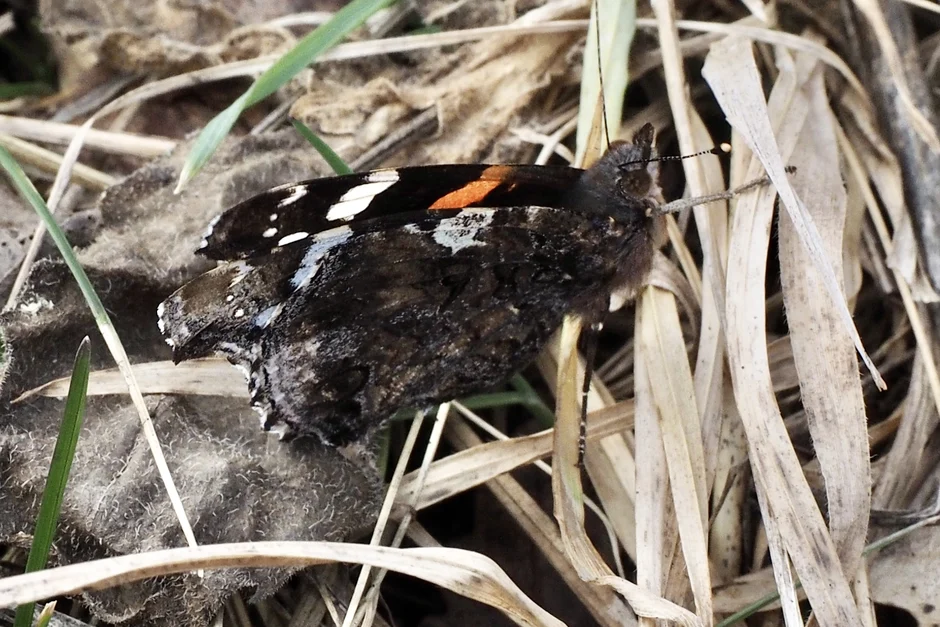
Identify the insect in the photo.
Vanessa atalanta
